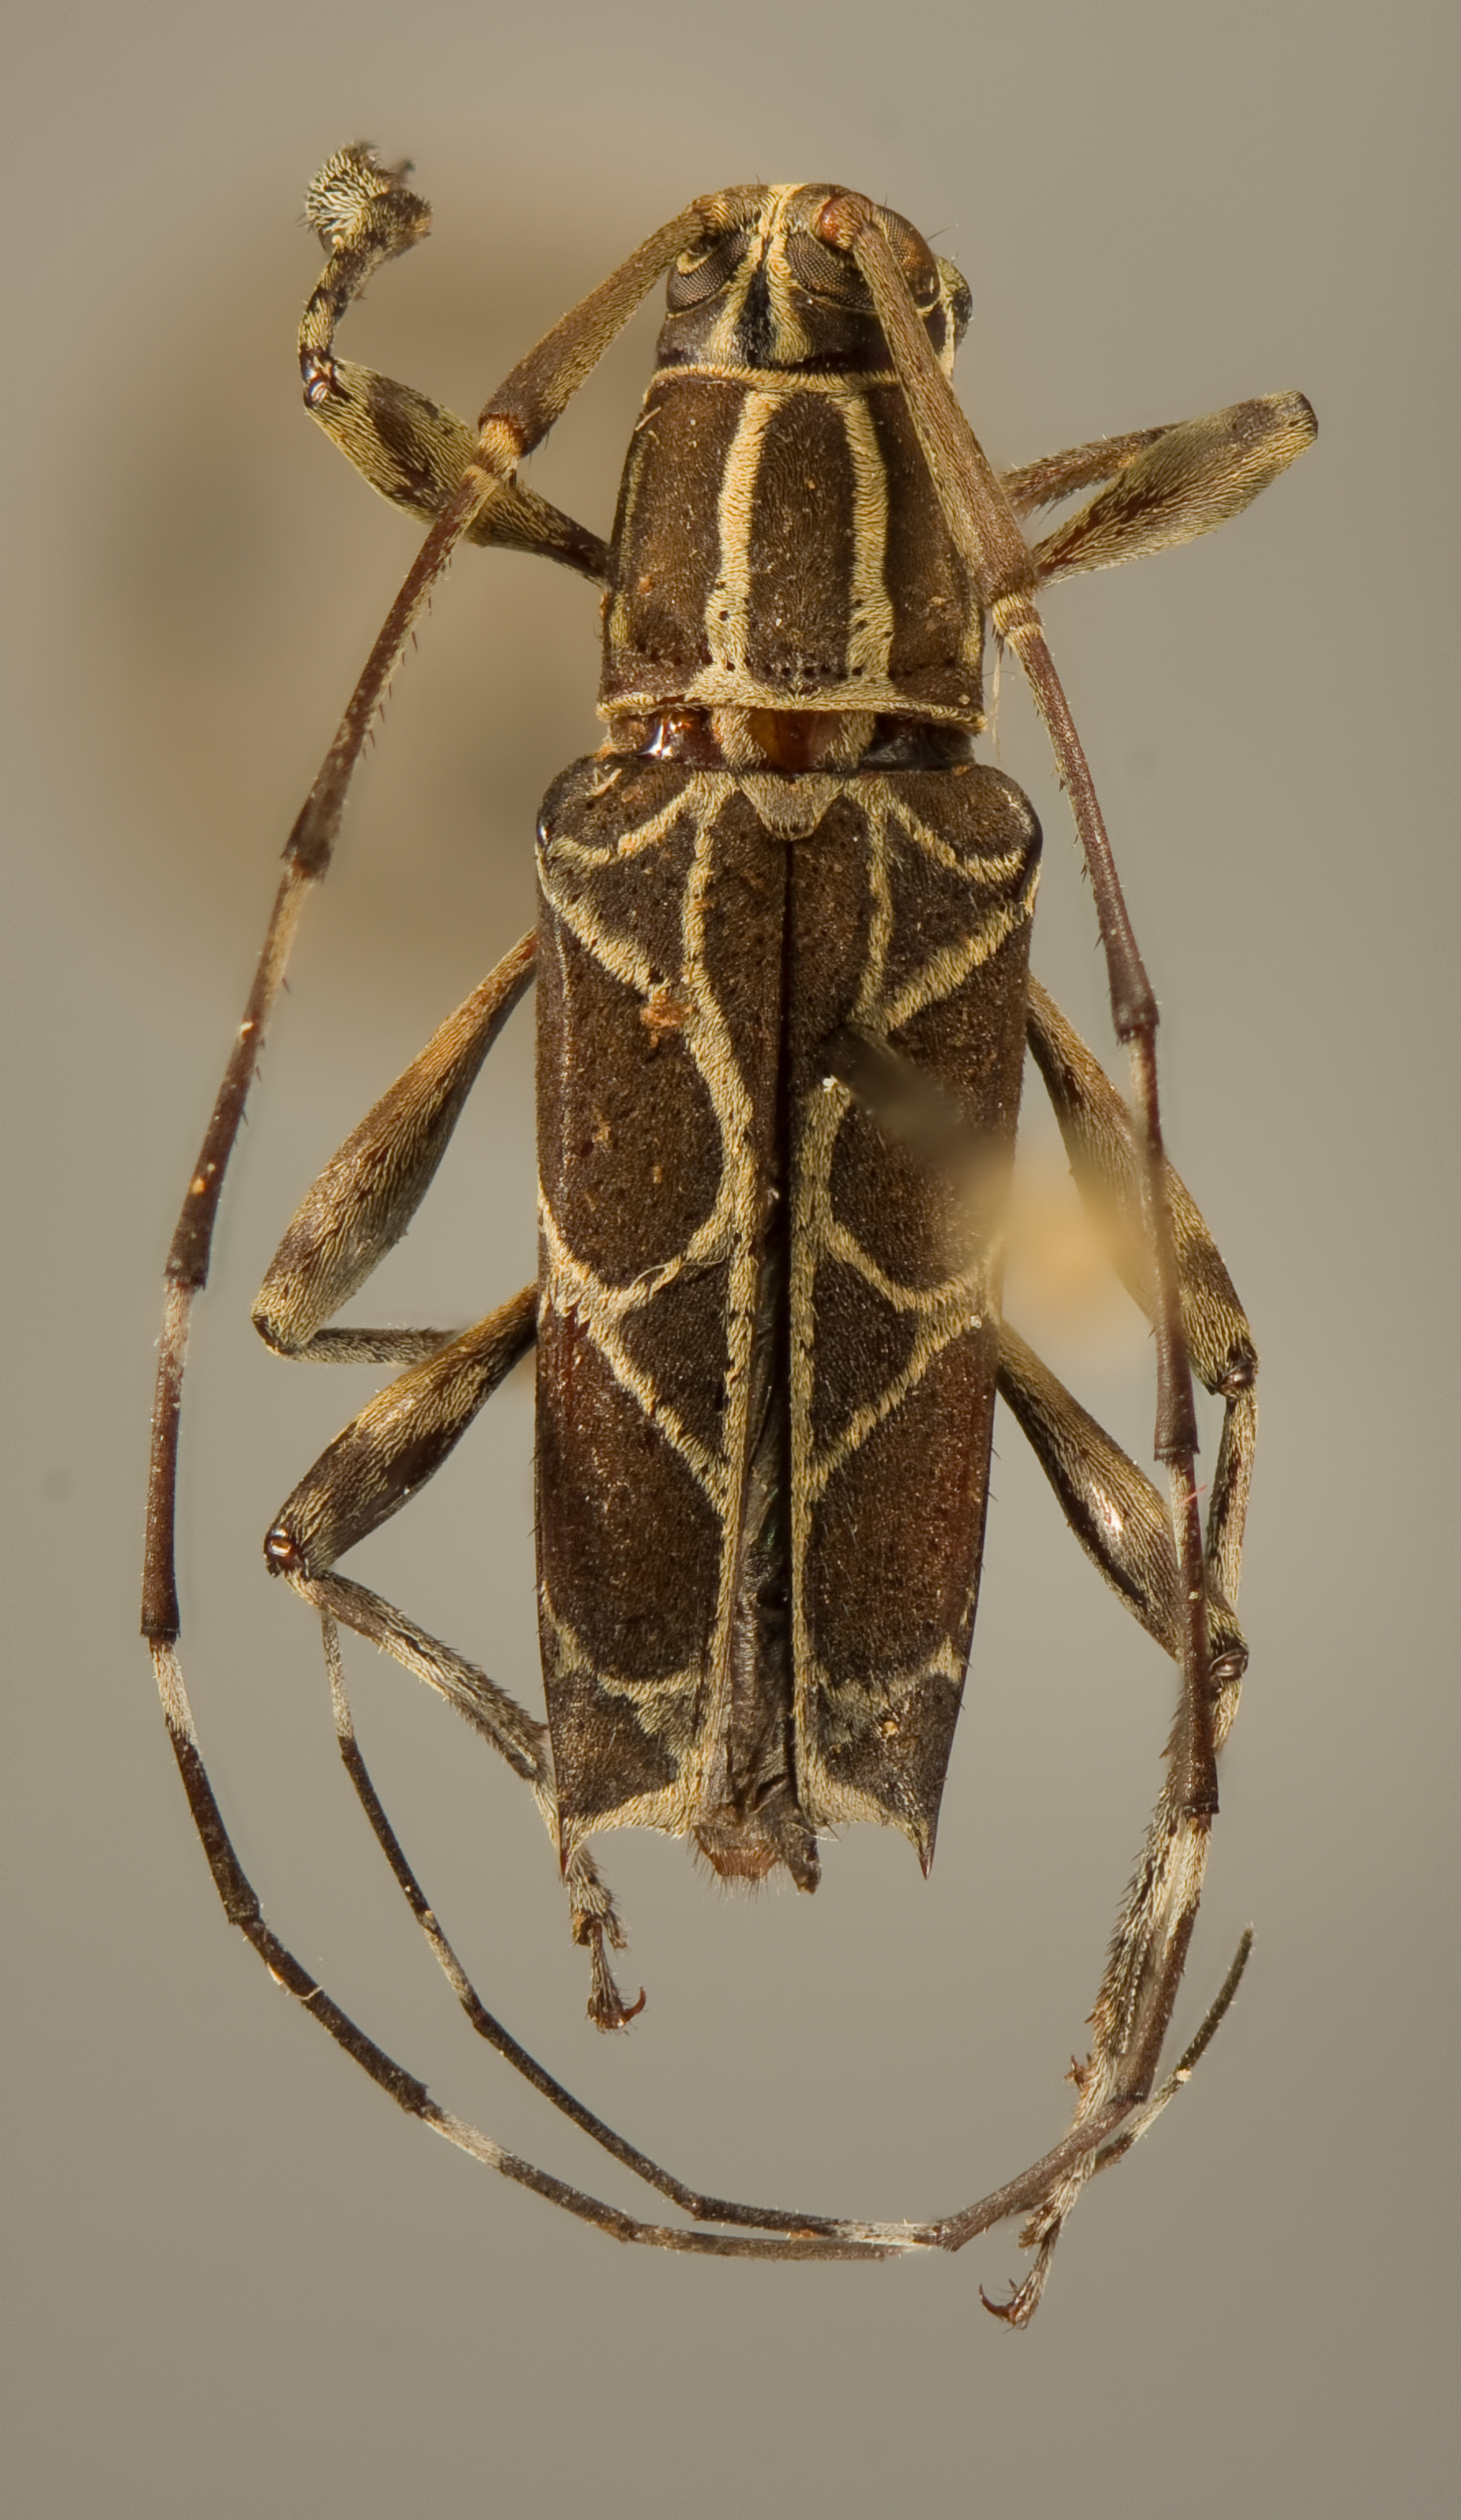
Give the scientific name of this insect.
Colobothea delicata
